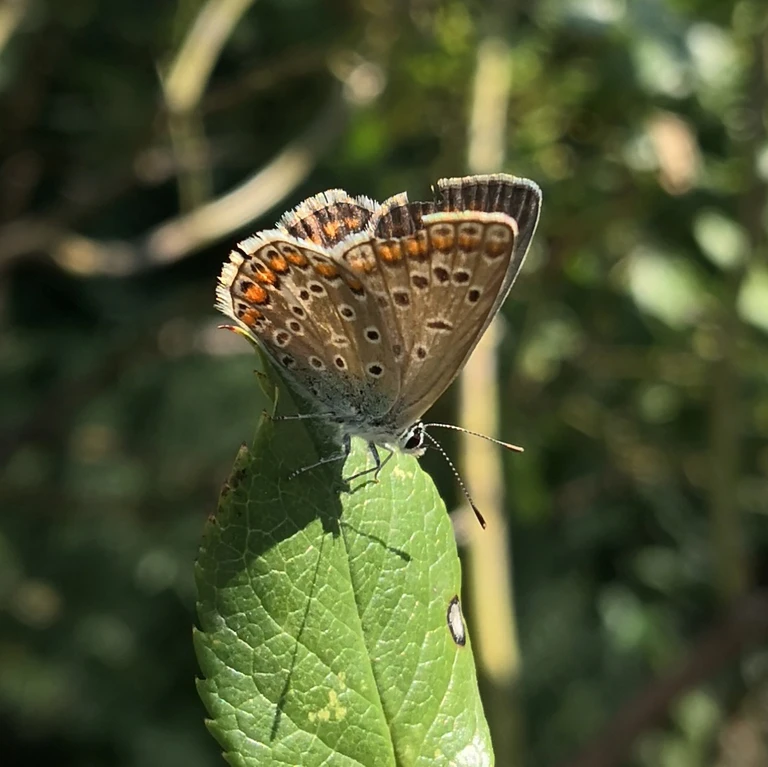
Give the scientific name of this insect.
Polyommatus icarus
